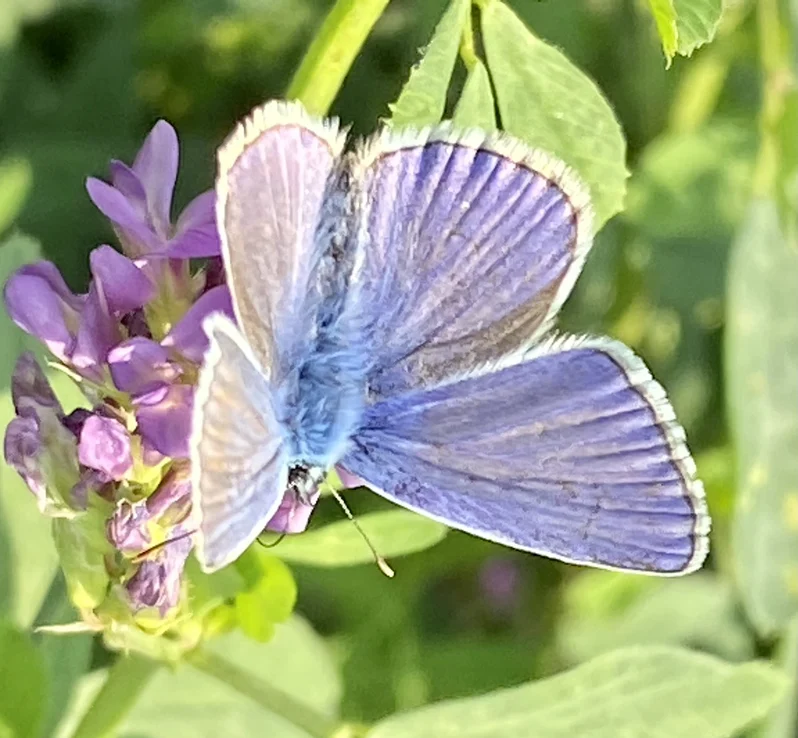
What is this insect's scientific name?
Polyommatus icarus
